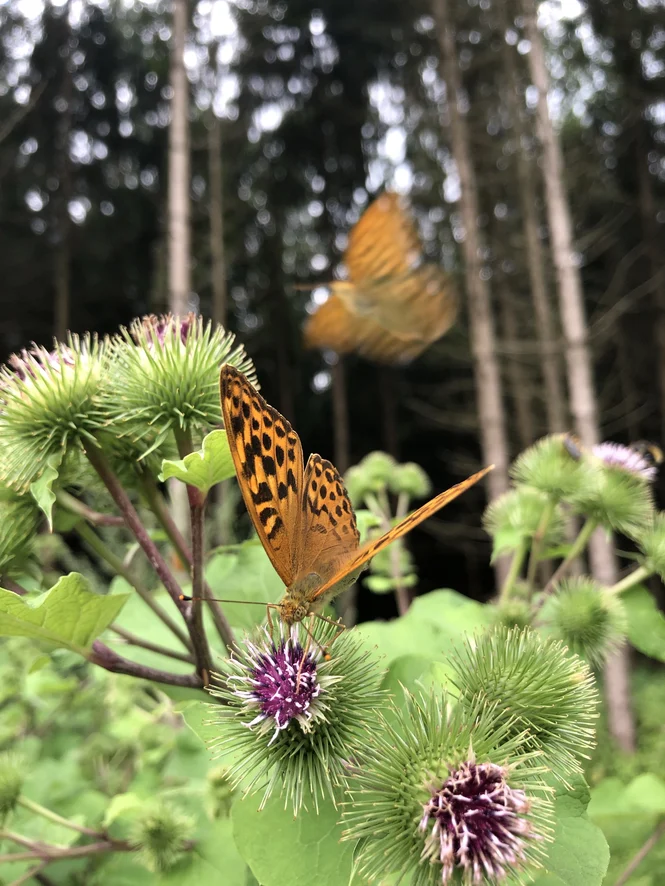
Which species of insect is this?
Argynnis paphia
